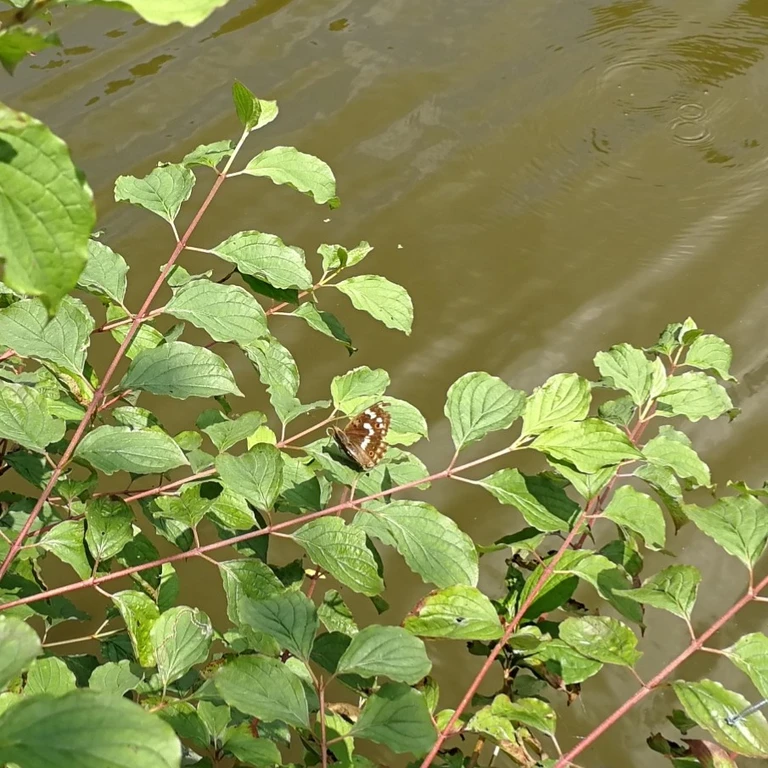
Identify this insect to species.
Apatura ilia
